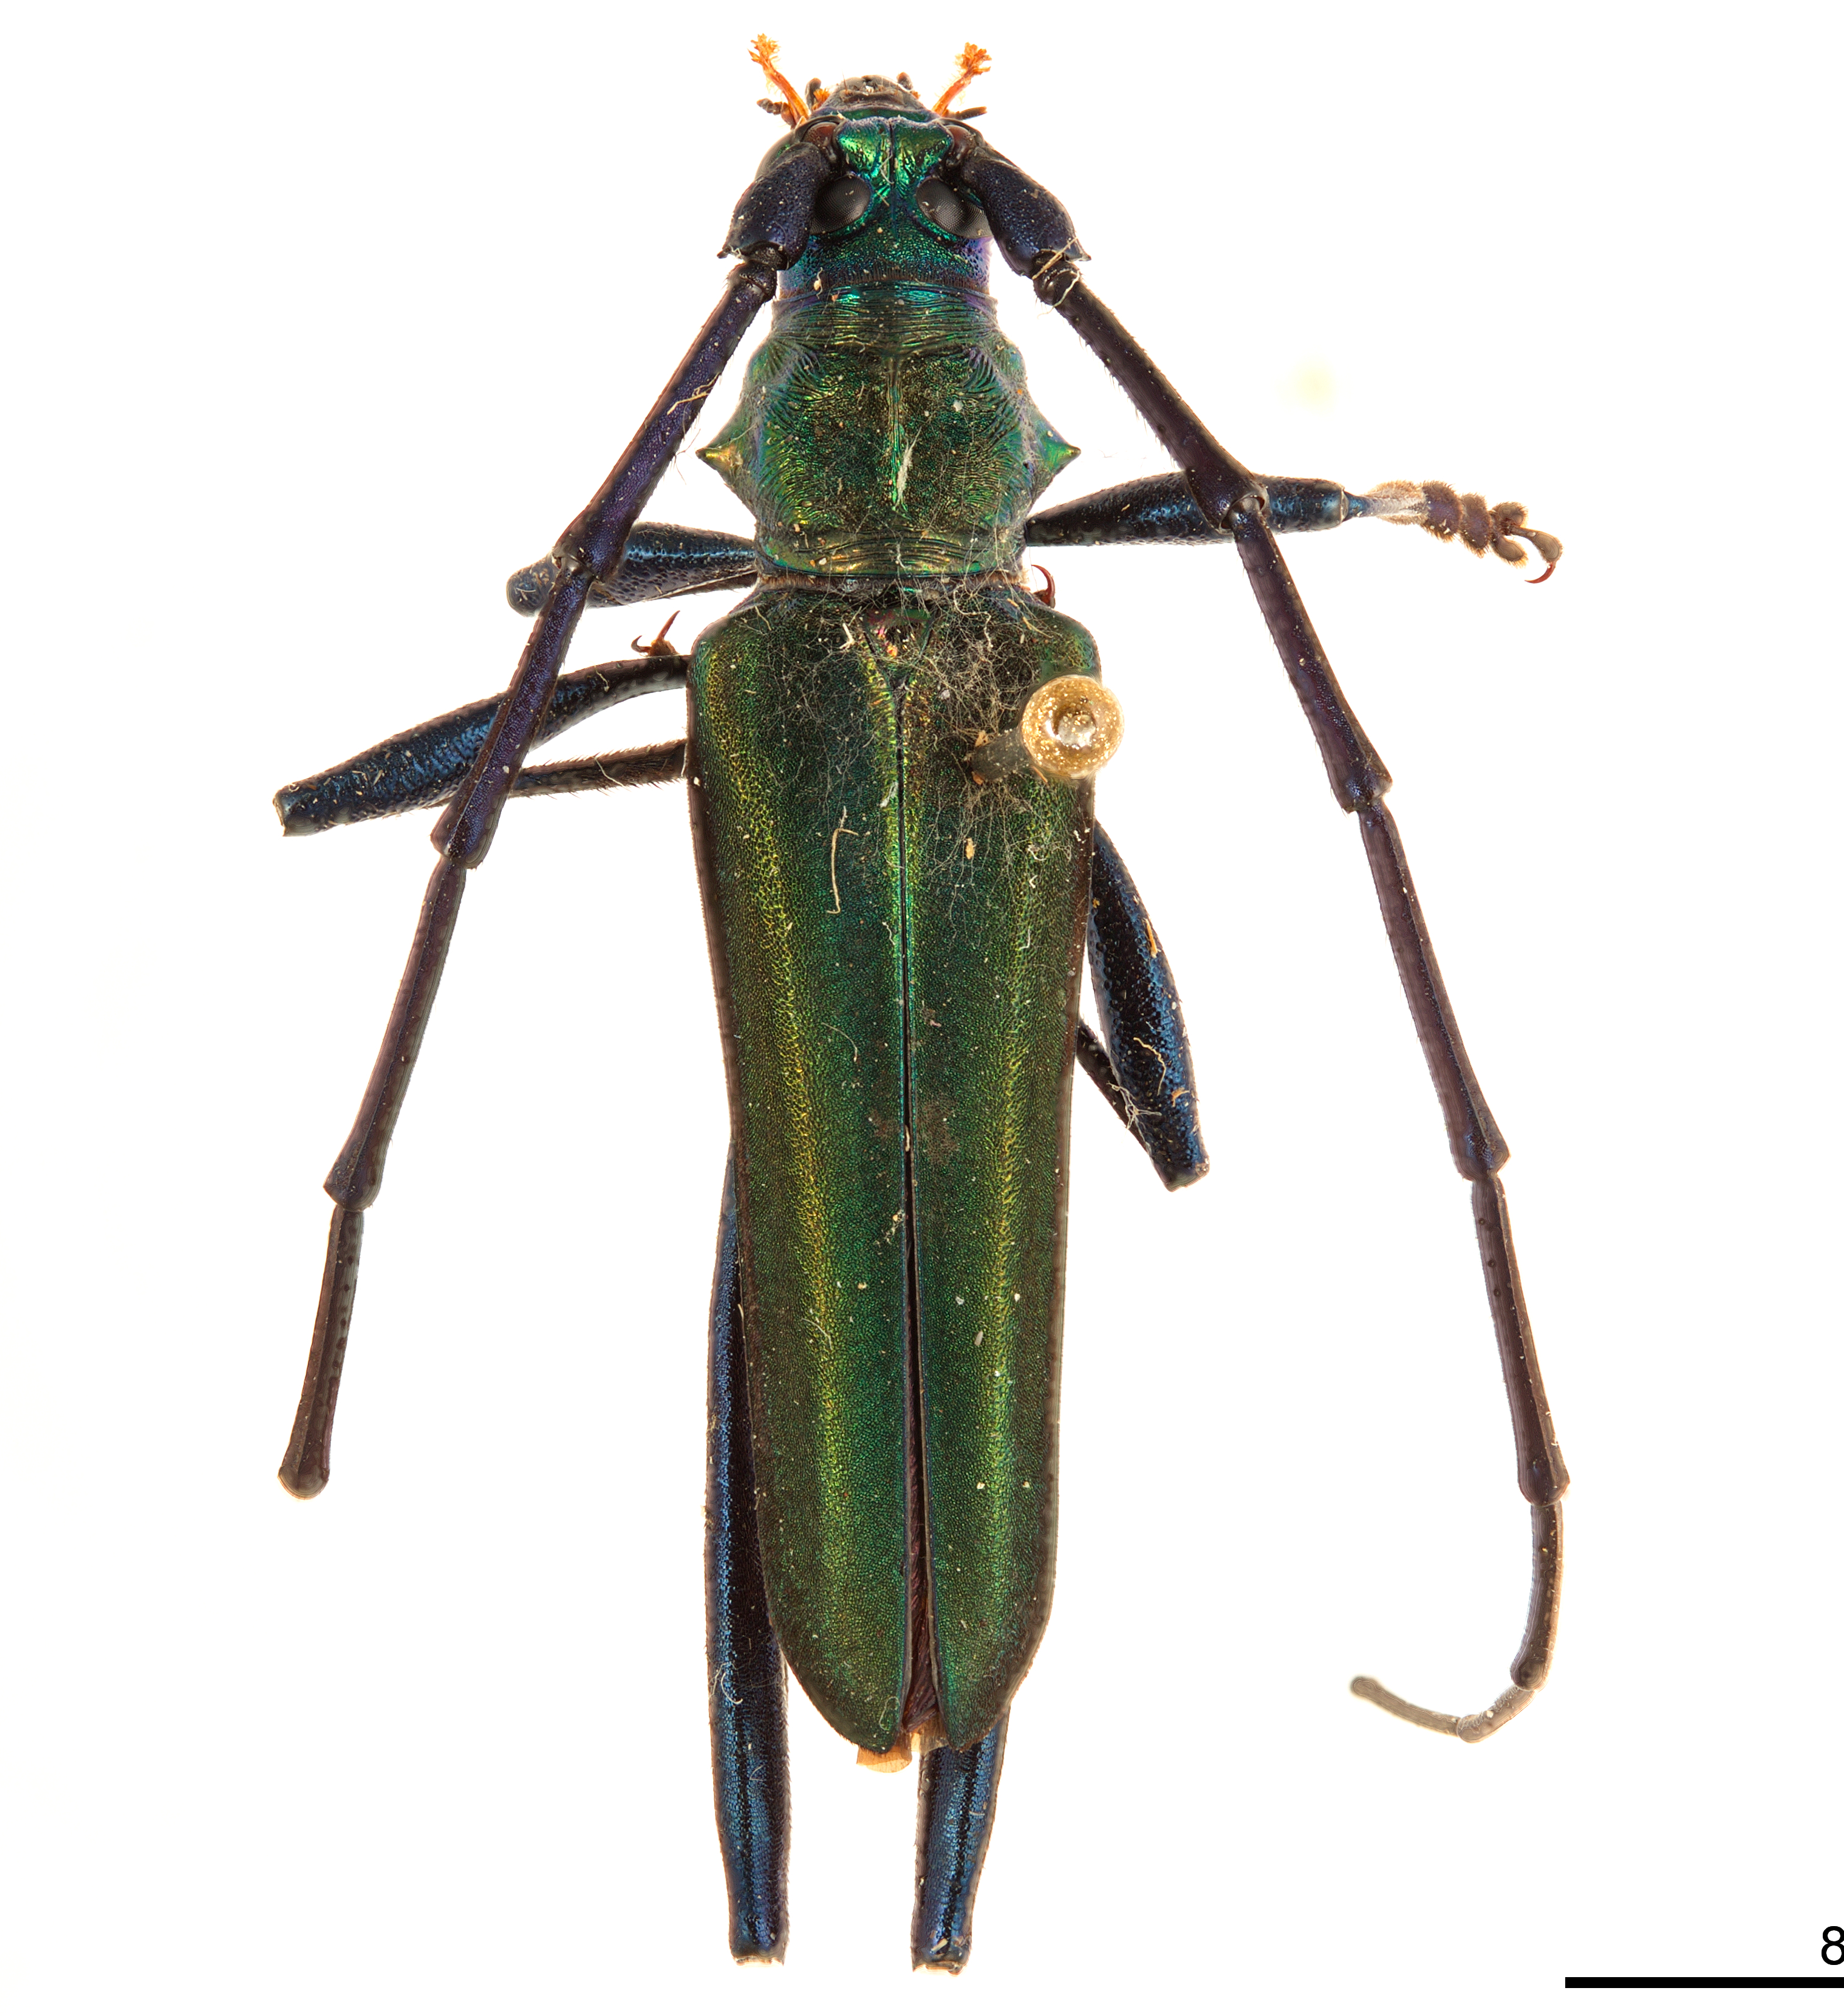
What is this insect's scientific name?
Chloridolum trogonicum
